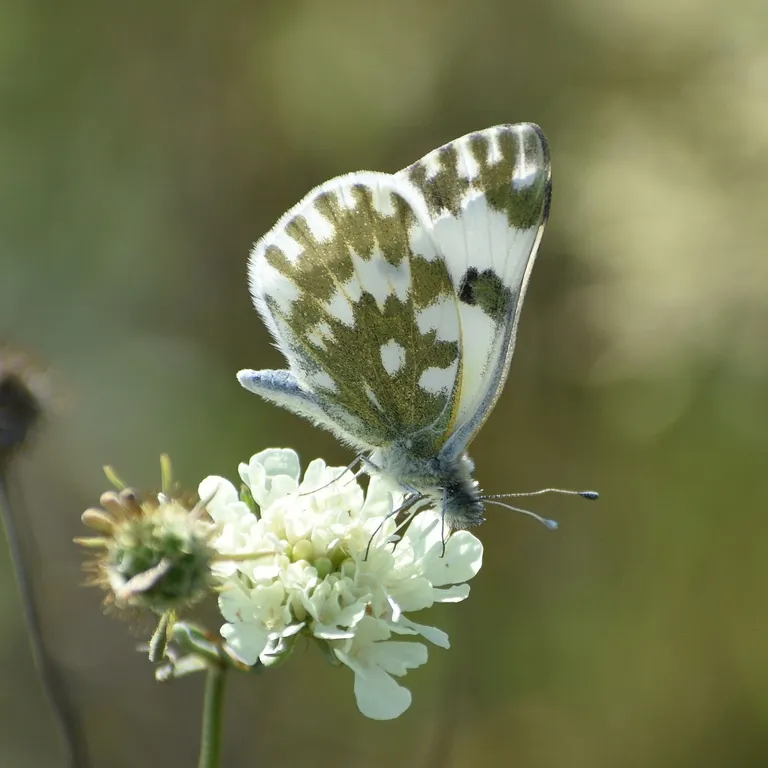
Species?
Pontia edusa
